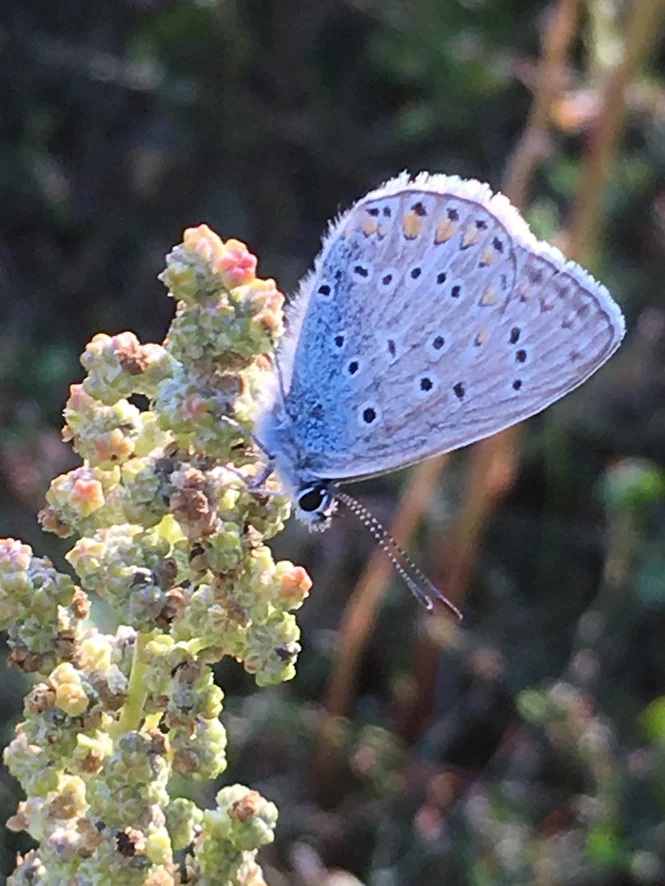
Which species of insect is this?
Polyommatus icarus
